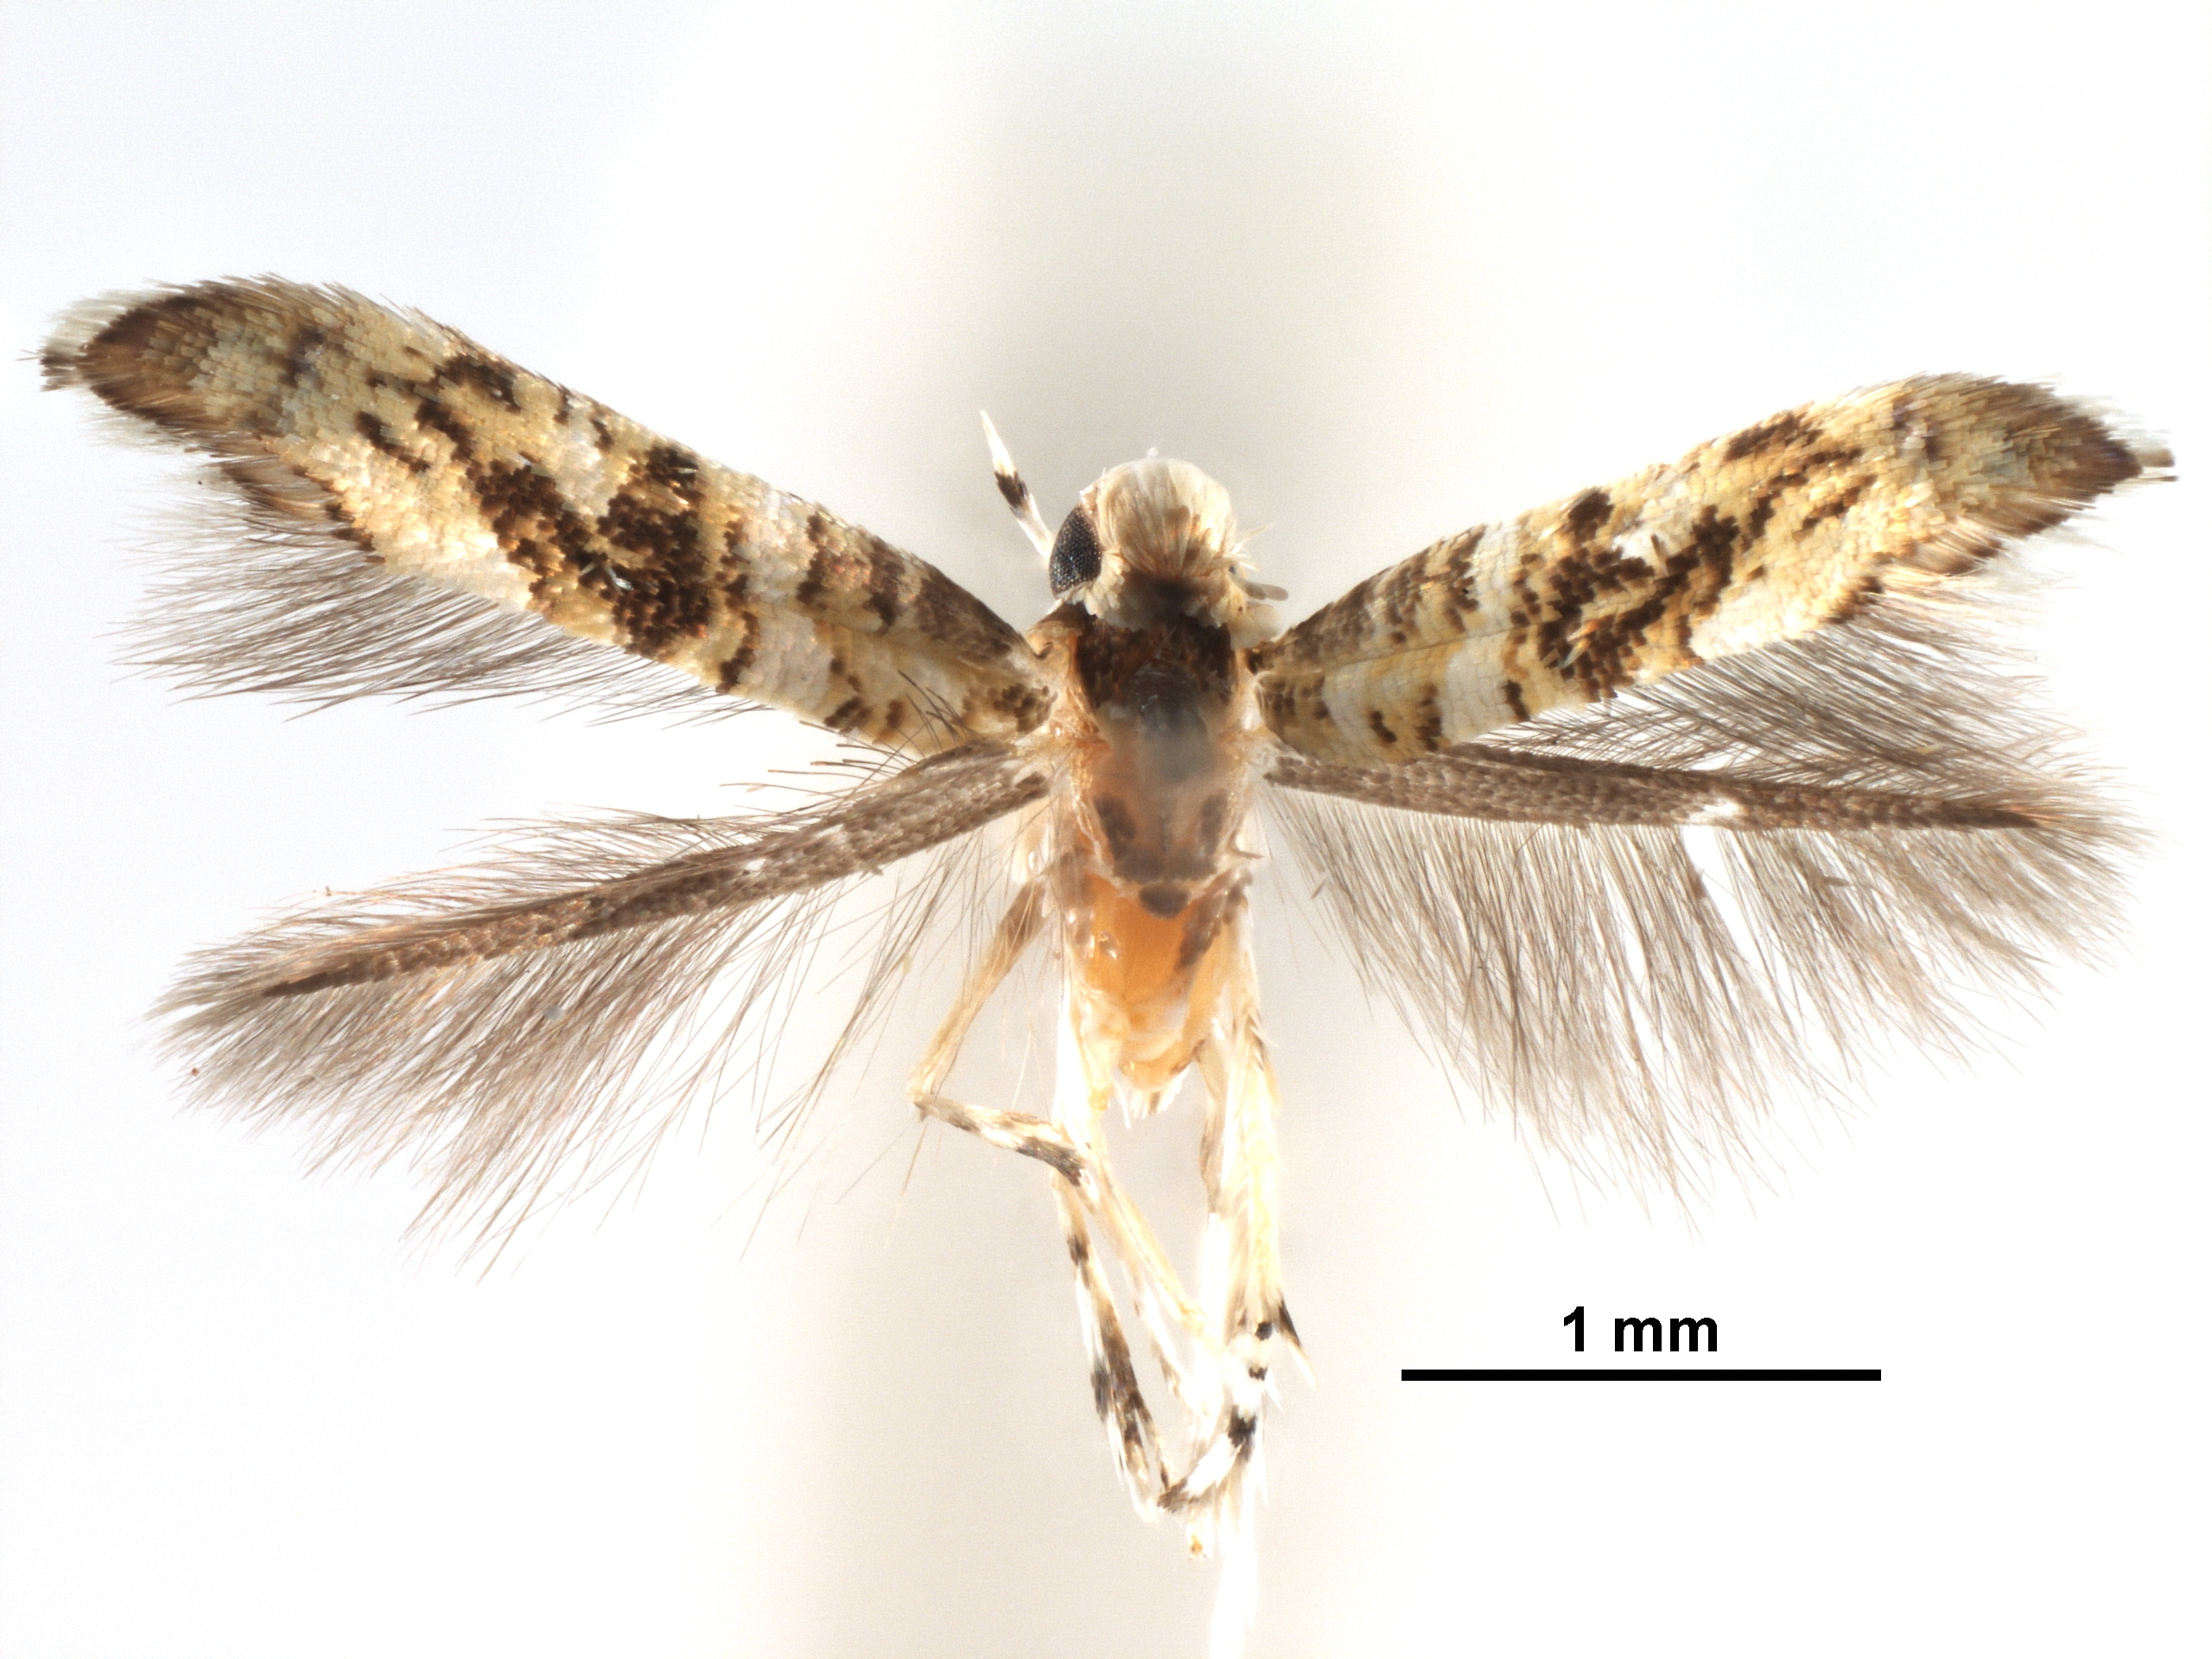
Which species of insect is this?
Acrocercops zebrulella
